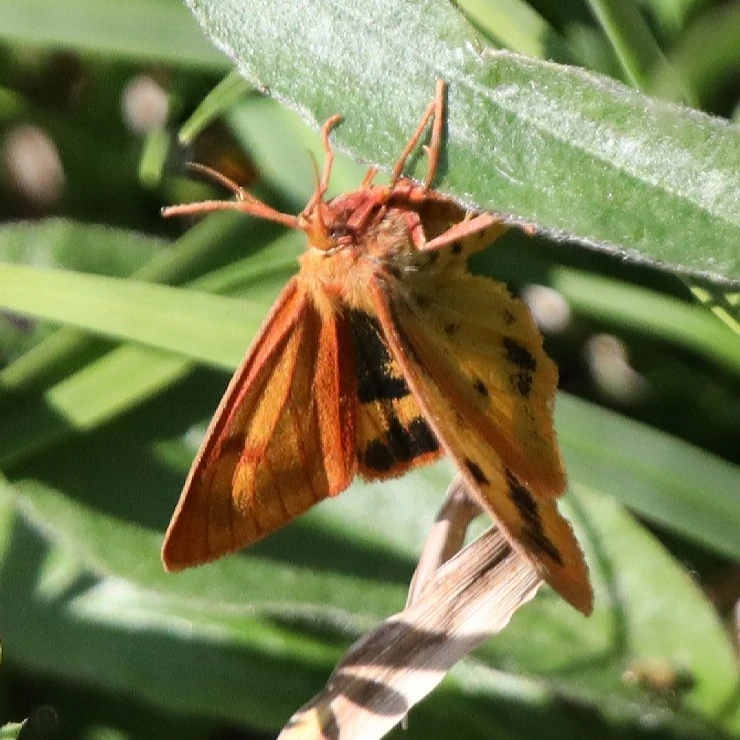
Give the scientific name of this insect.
Diacrisia sannio
